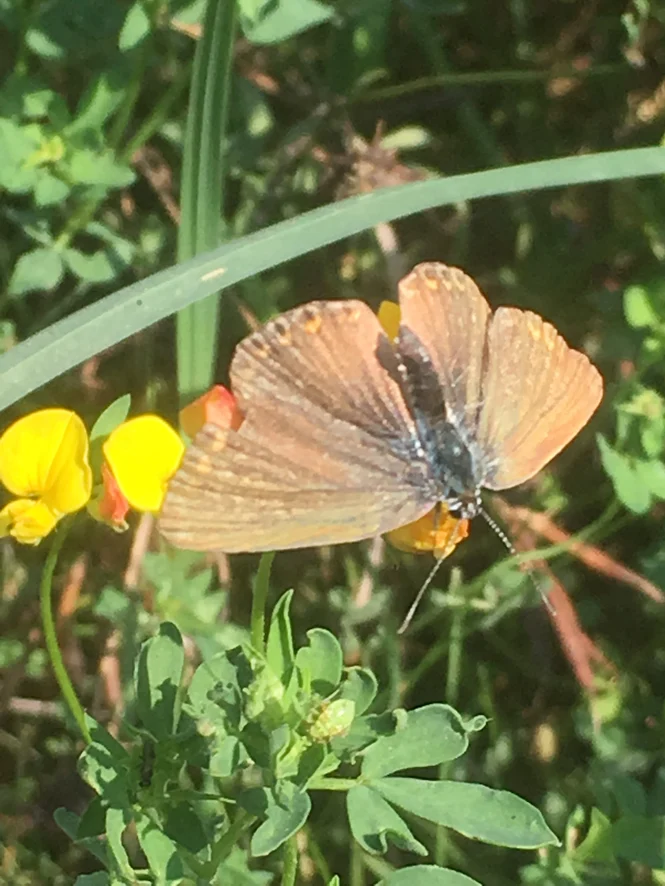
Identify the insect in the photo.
Polyommatus icarus
